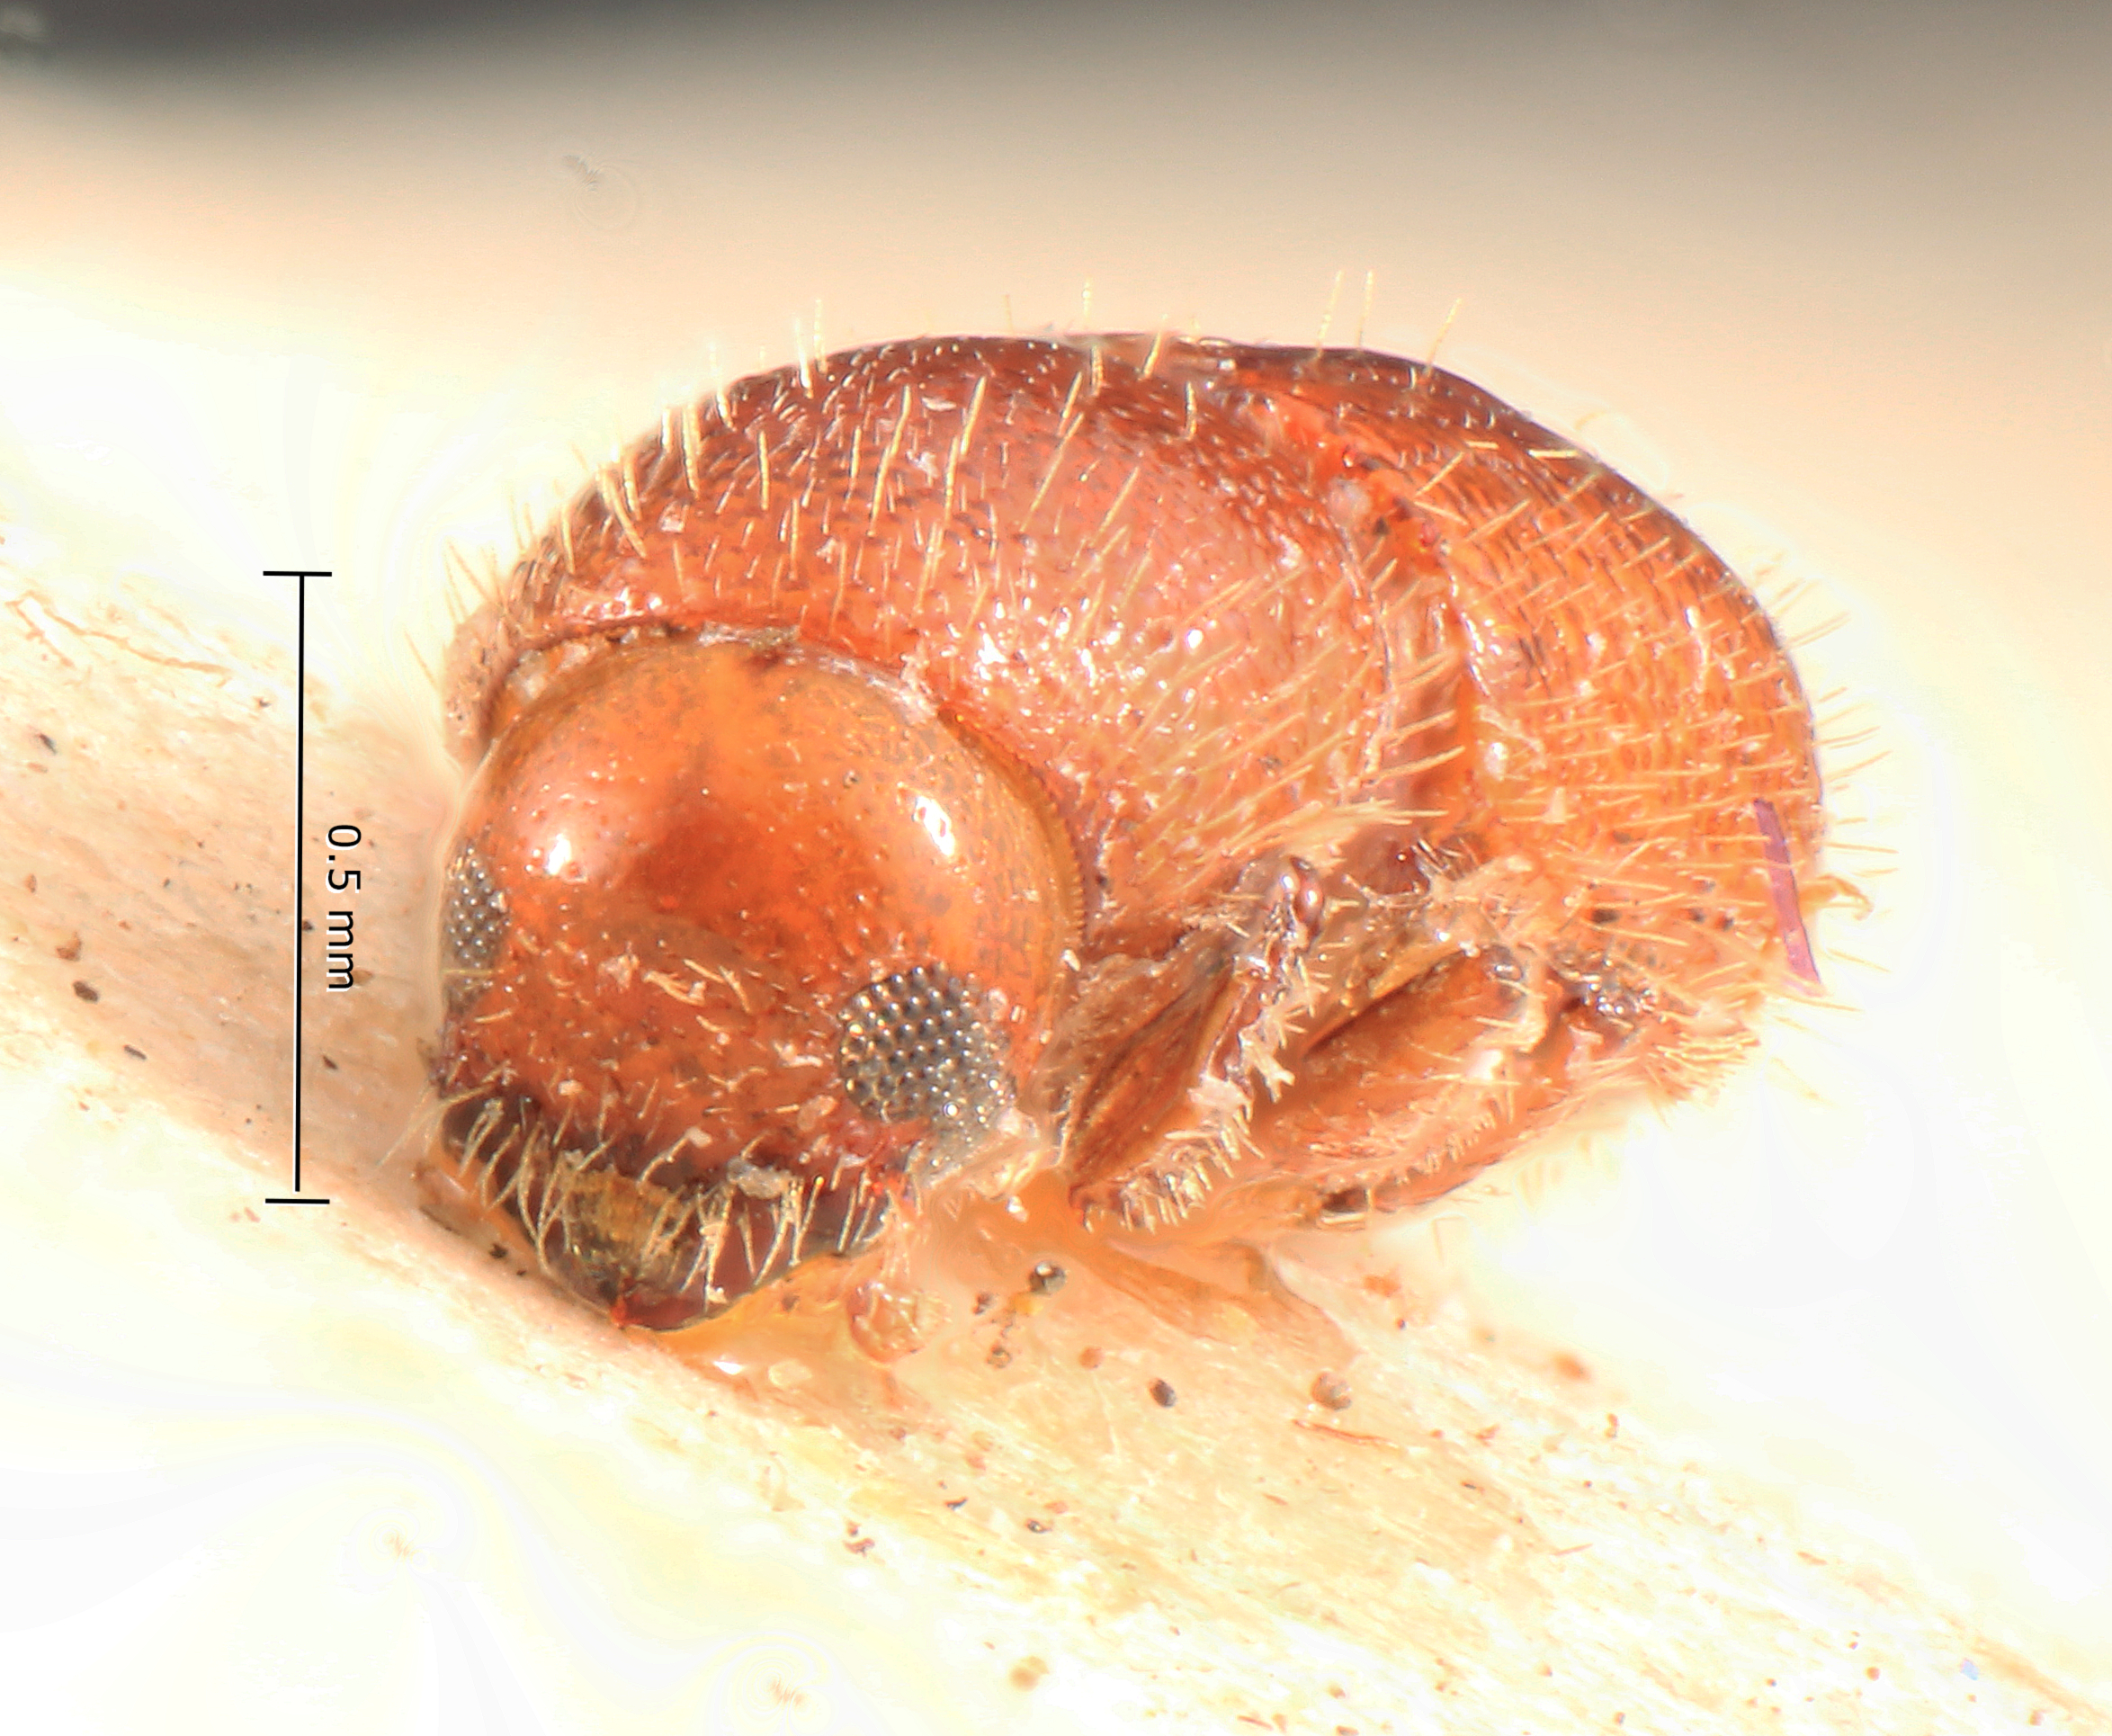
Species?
Dryocoetes dubius
